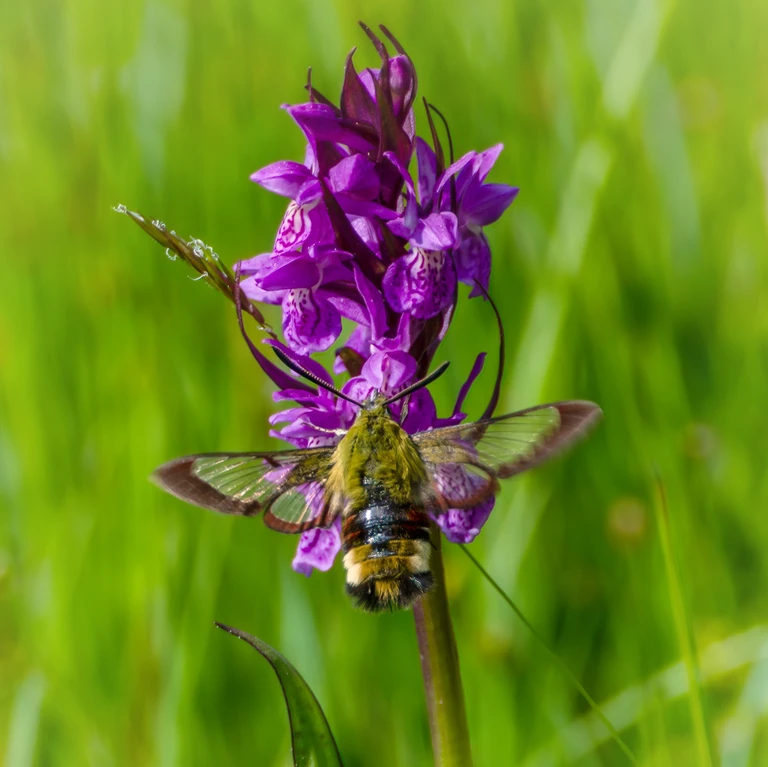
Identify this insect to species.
Hemaris fuciformis
